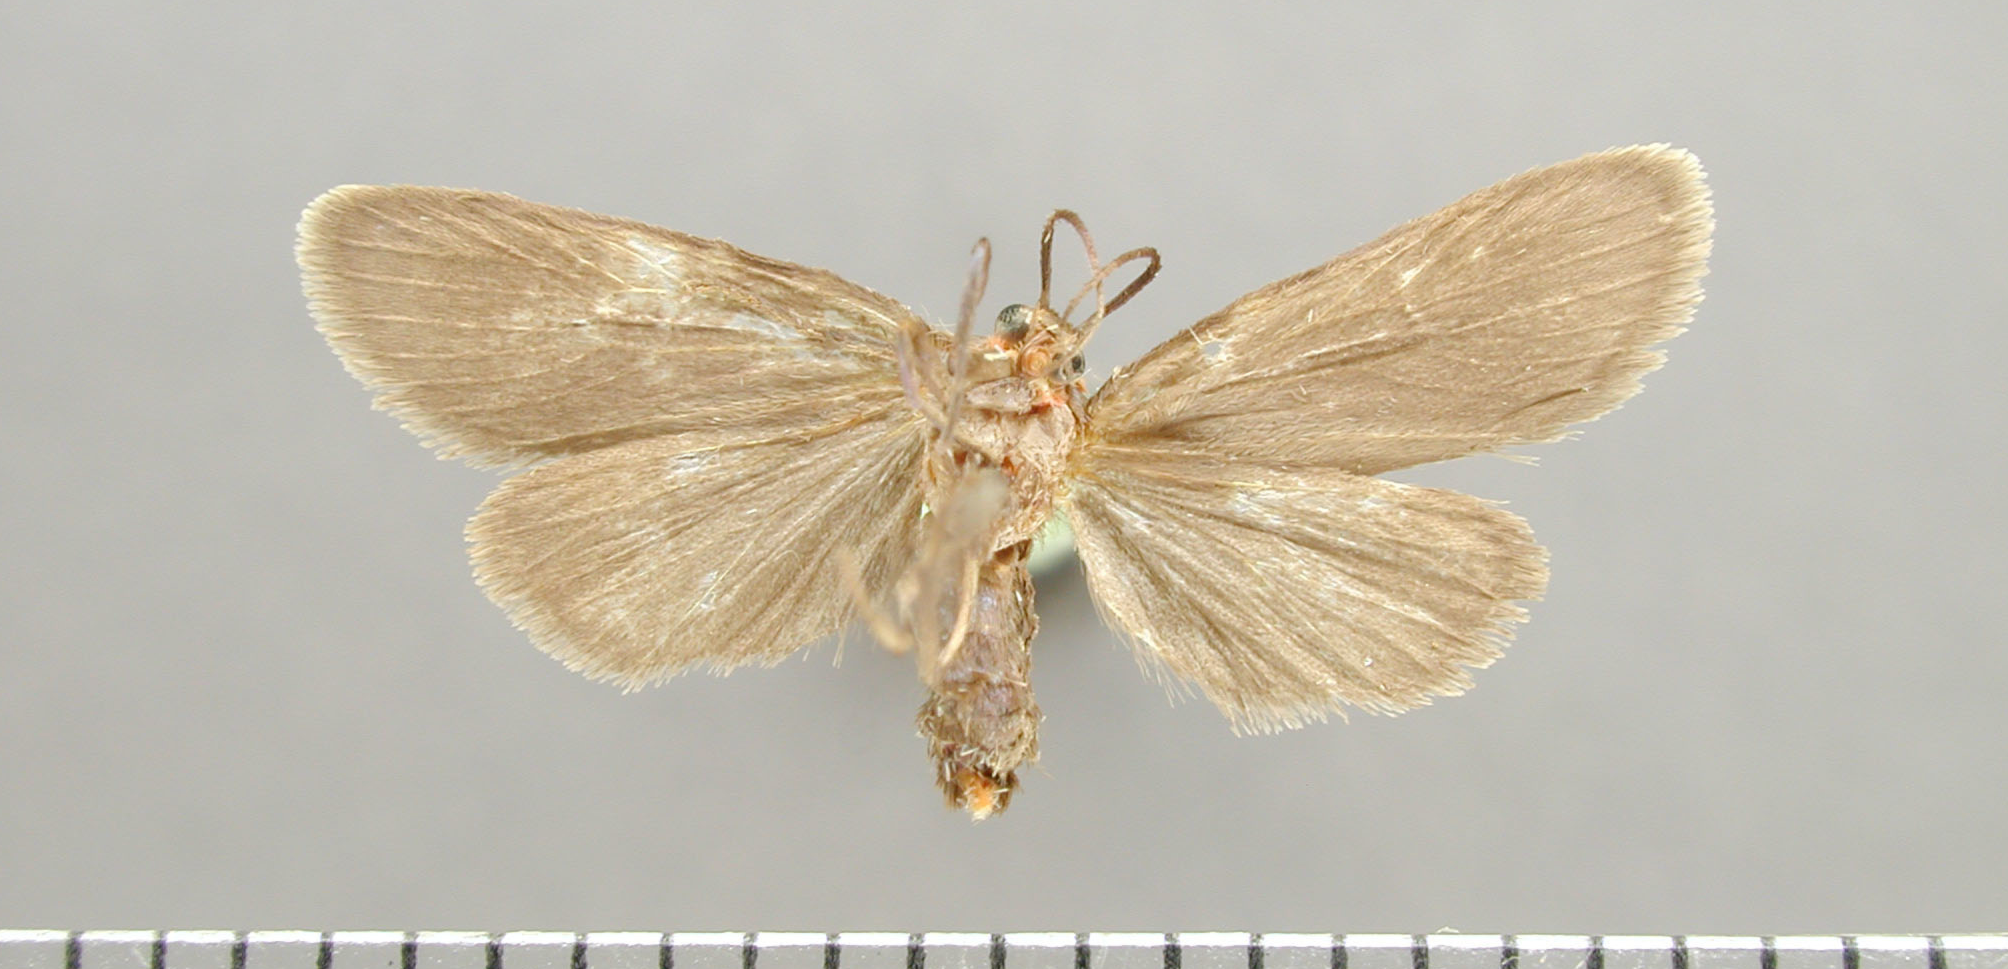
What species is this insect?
Paraprepia fuscilingua
